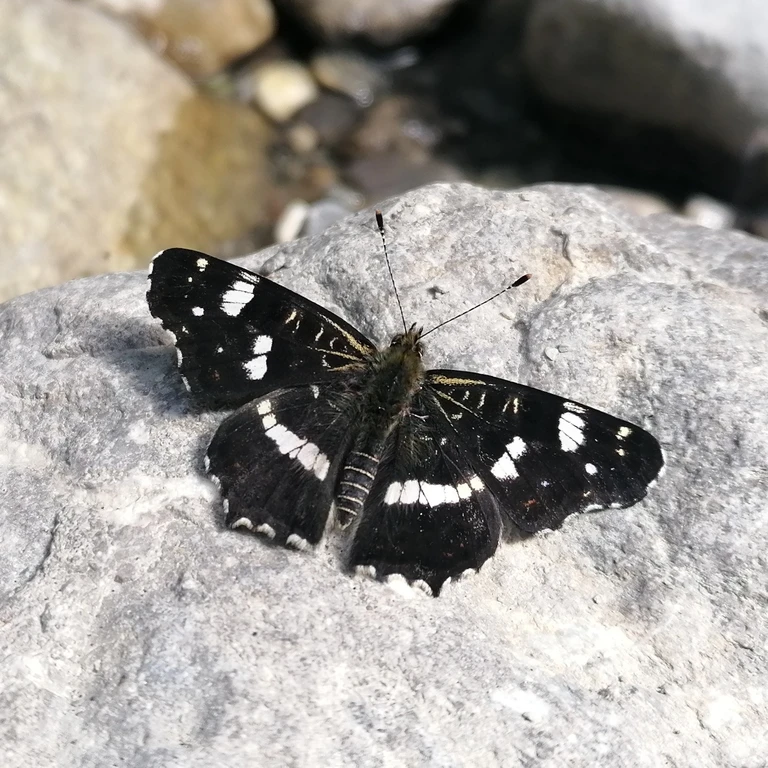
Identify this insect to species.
Araschnia levana
